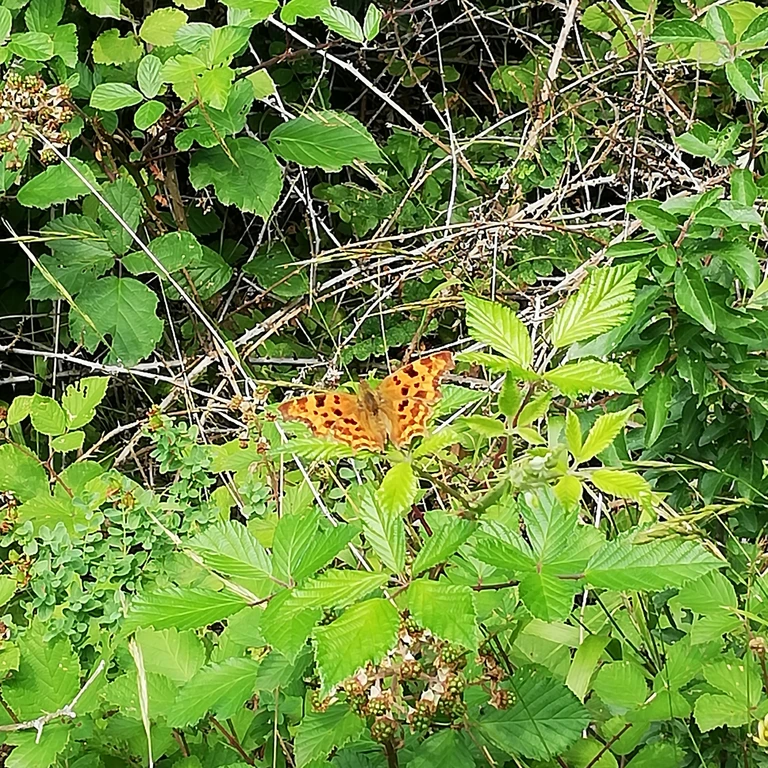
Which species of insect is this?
Polygonia c-album
